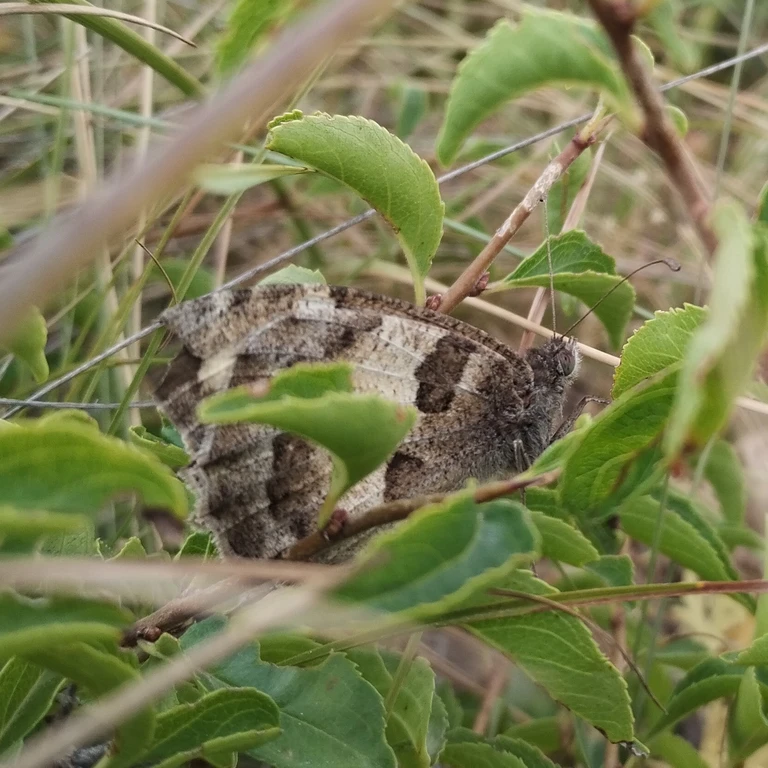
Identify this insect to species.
Chazara briseis (also Satyrus briseis)
